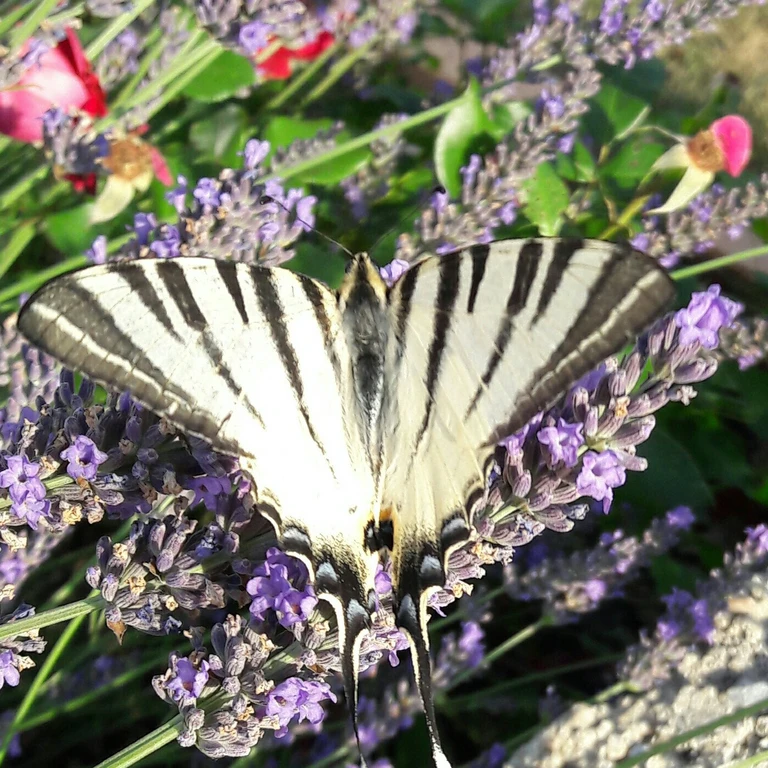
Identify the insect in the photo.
Iphiclides podalirius
